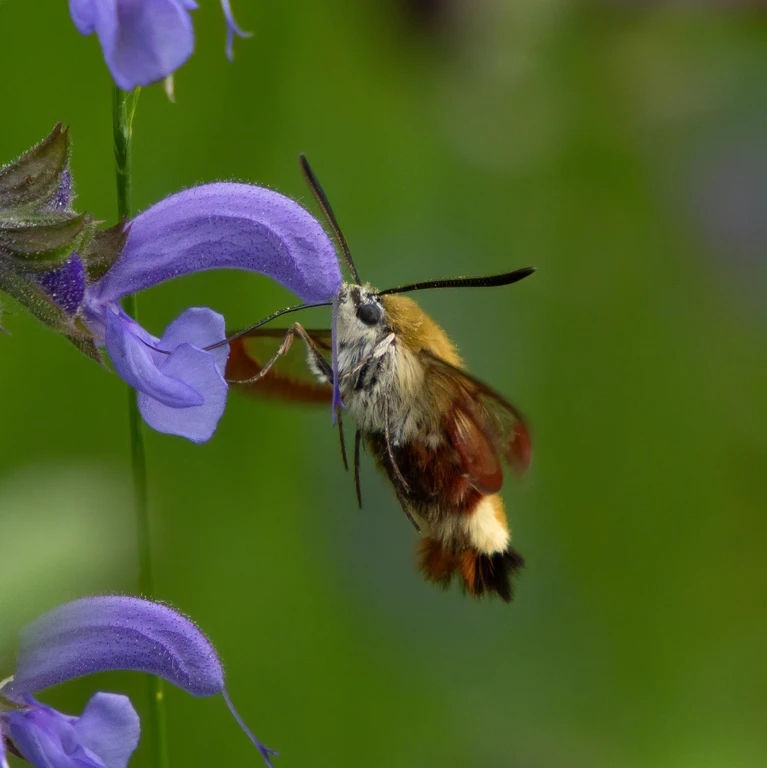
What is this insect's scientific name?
Hemaris fuciformis
